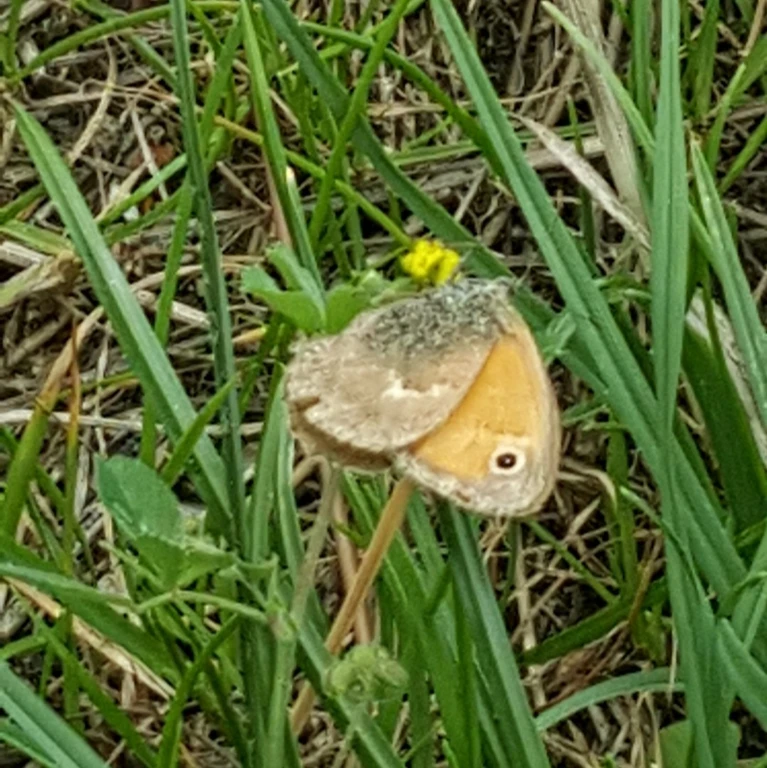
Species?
Coenonympha pamphilus
